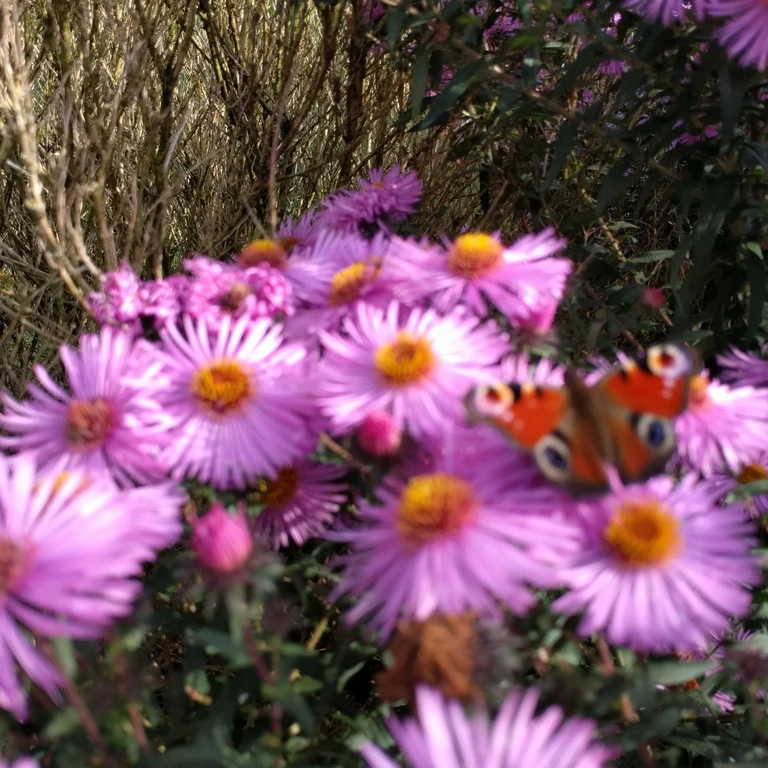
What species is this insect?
Aglais io
